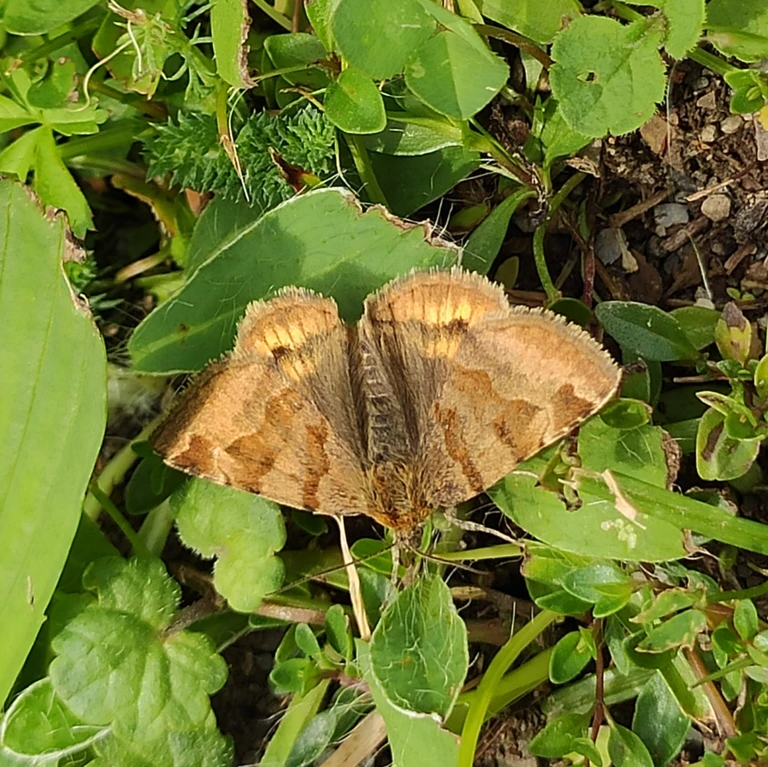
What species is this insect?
Euclidia glyphica
